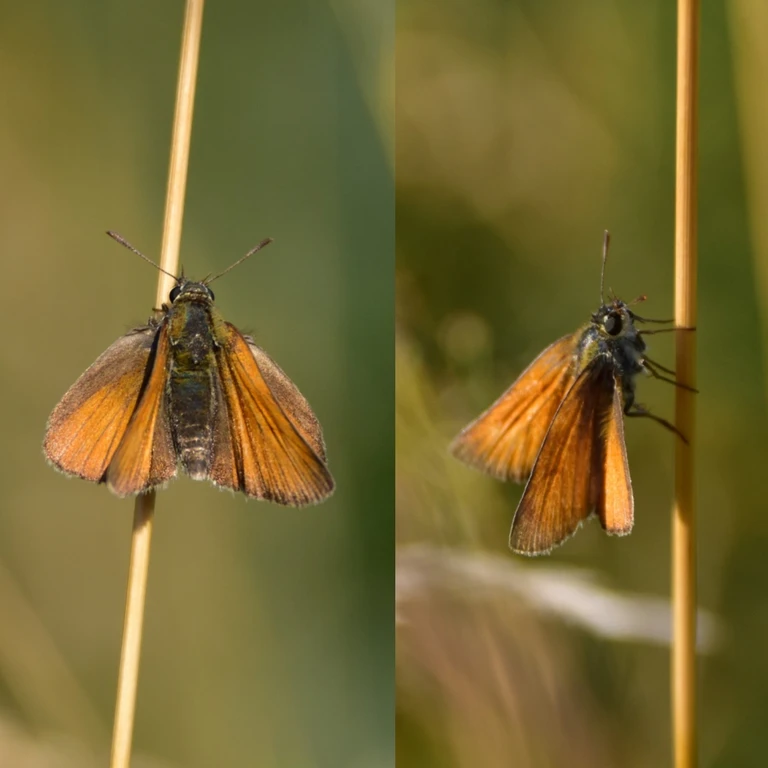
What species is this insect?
Thymelicus sylvestris
